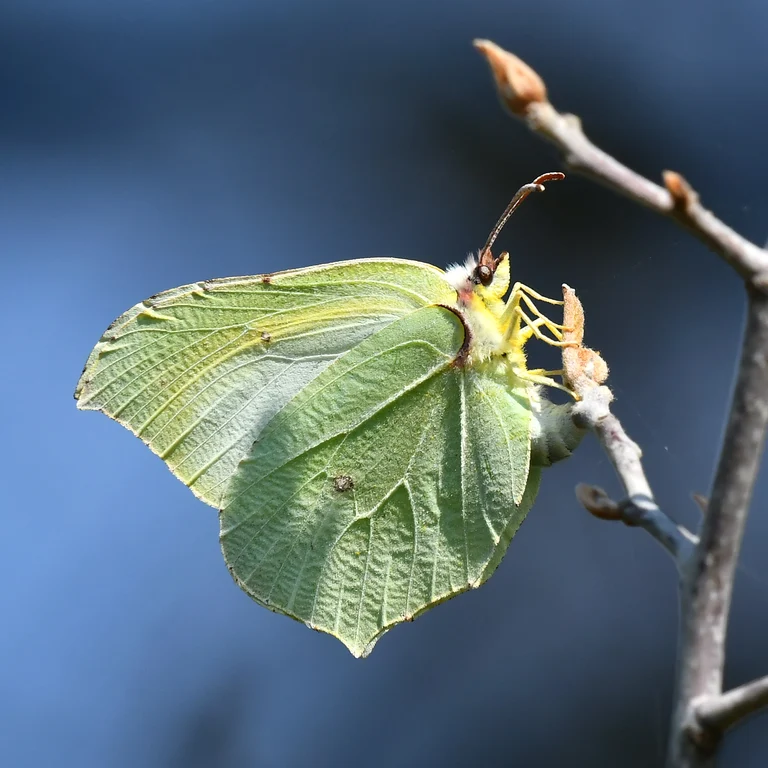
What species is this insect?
Gonepteryx rhamni
